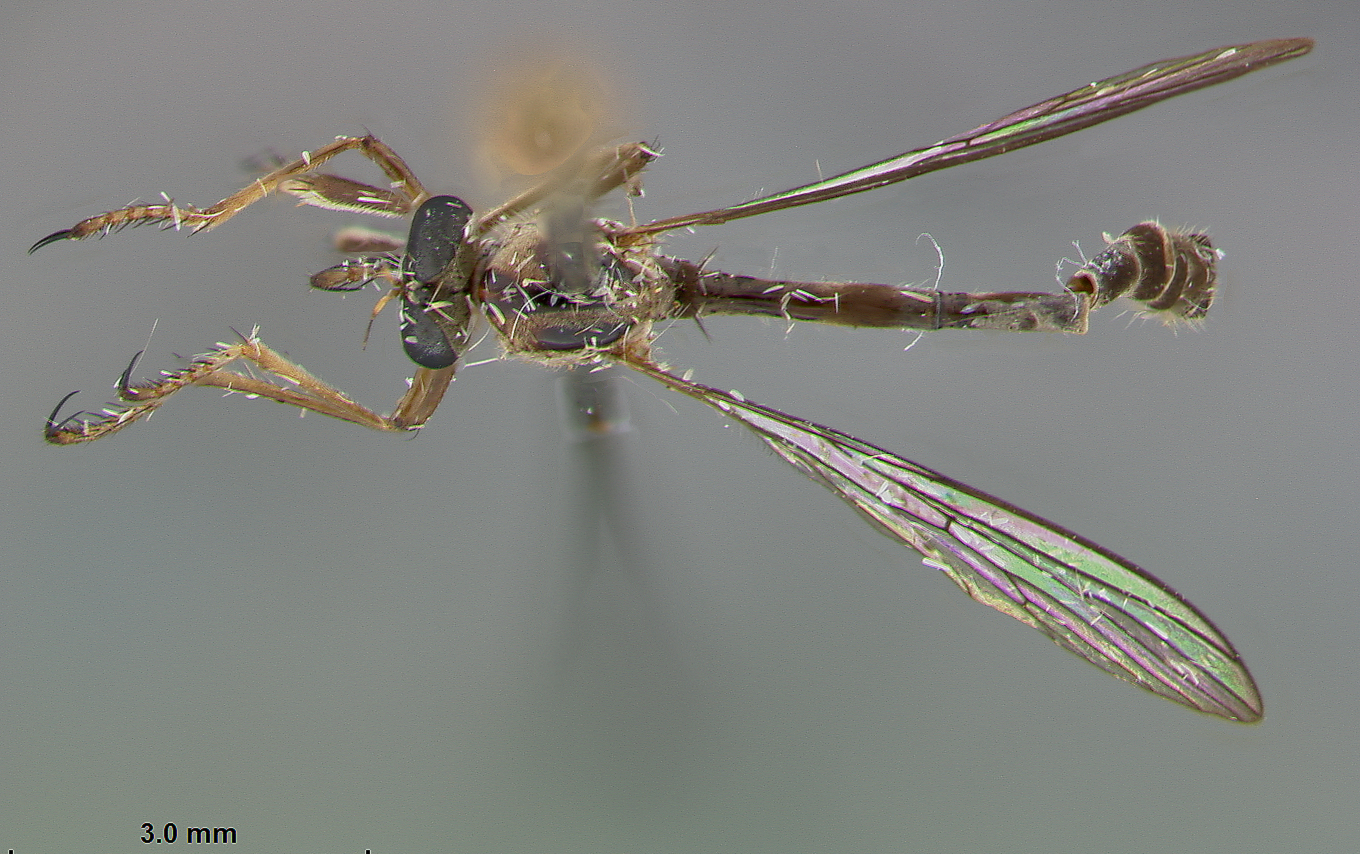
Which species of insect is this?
Euscelidia lucioides
